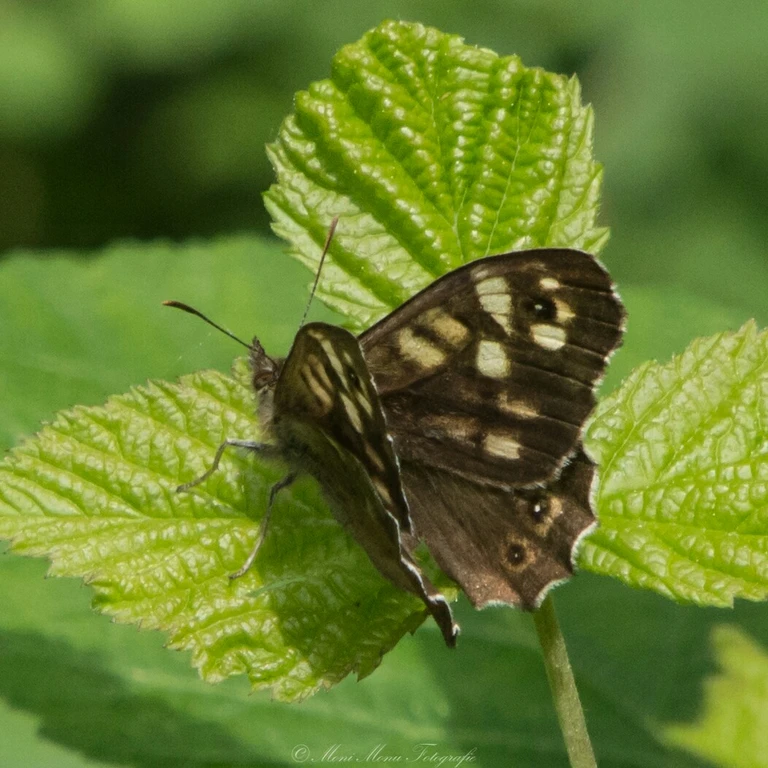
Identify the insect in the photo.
Pararge aegeria
